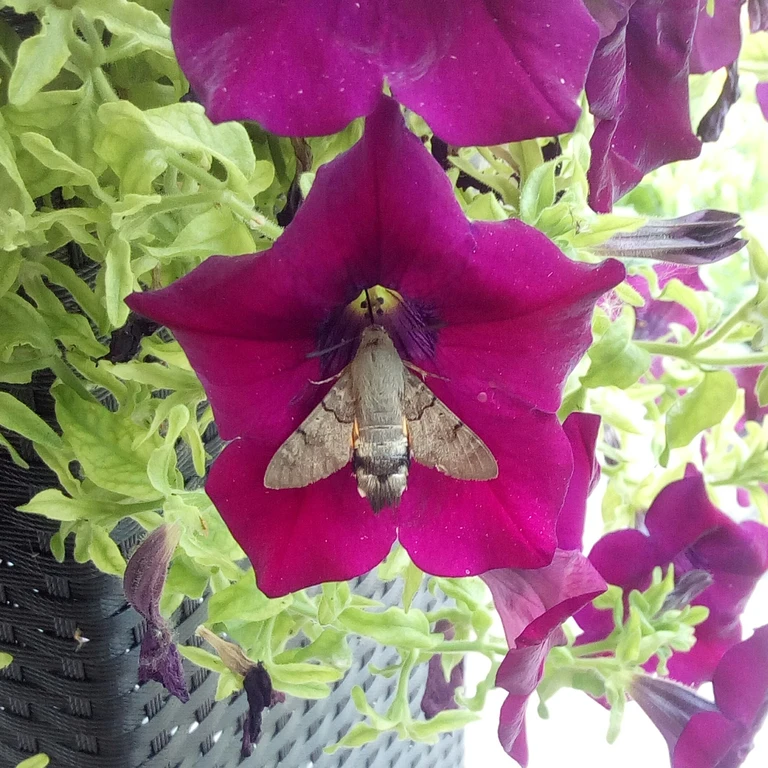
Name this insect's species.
Macroglossum stellatarum
